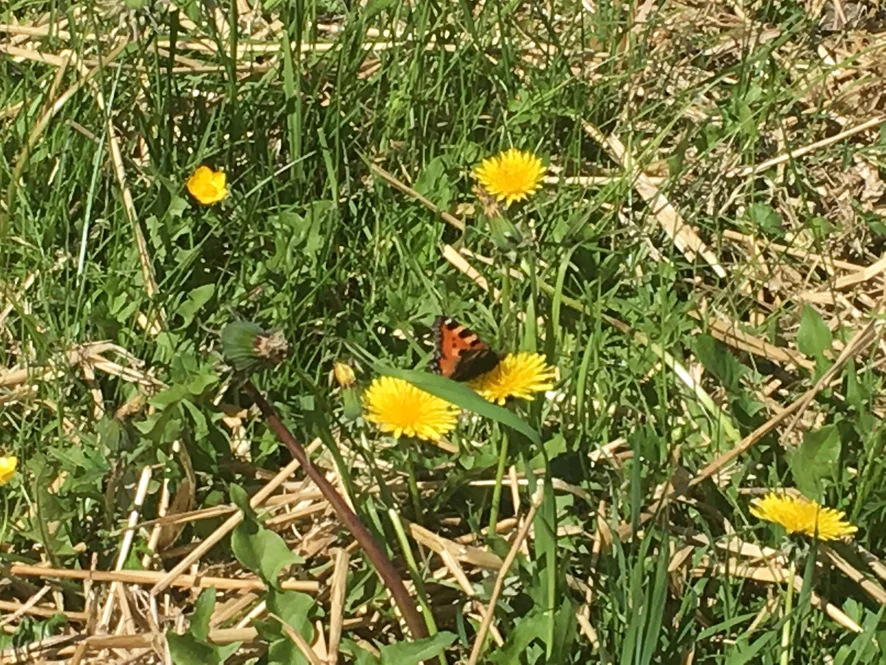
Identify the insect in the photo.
Aglais urticae
